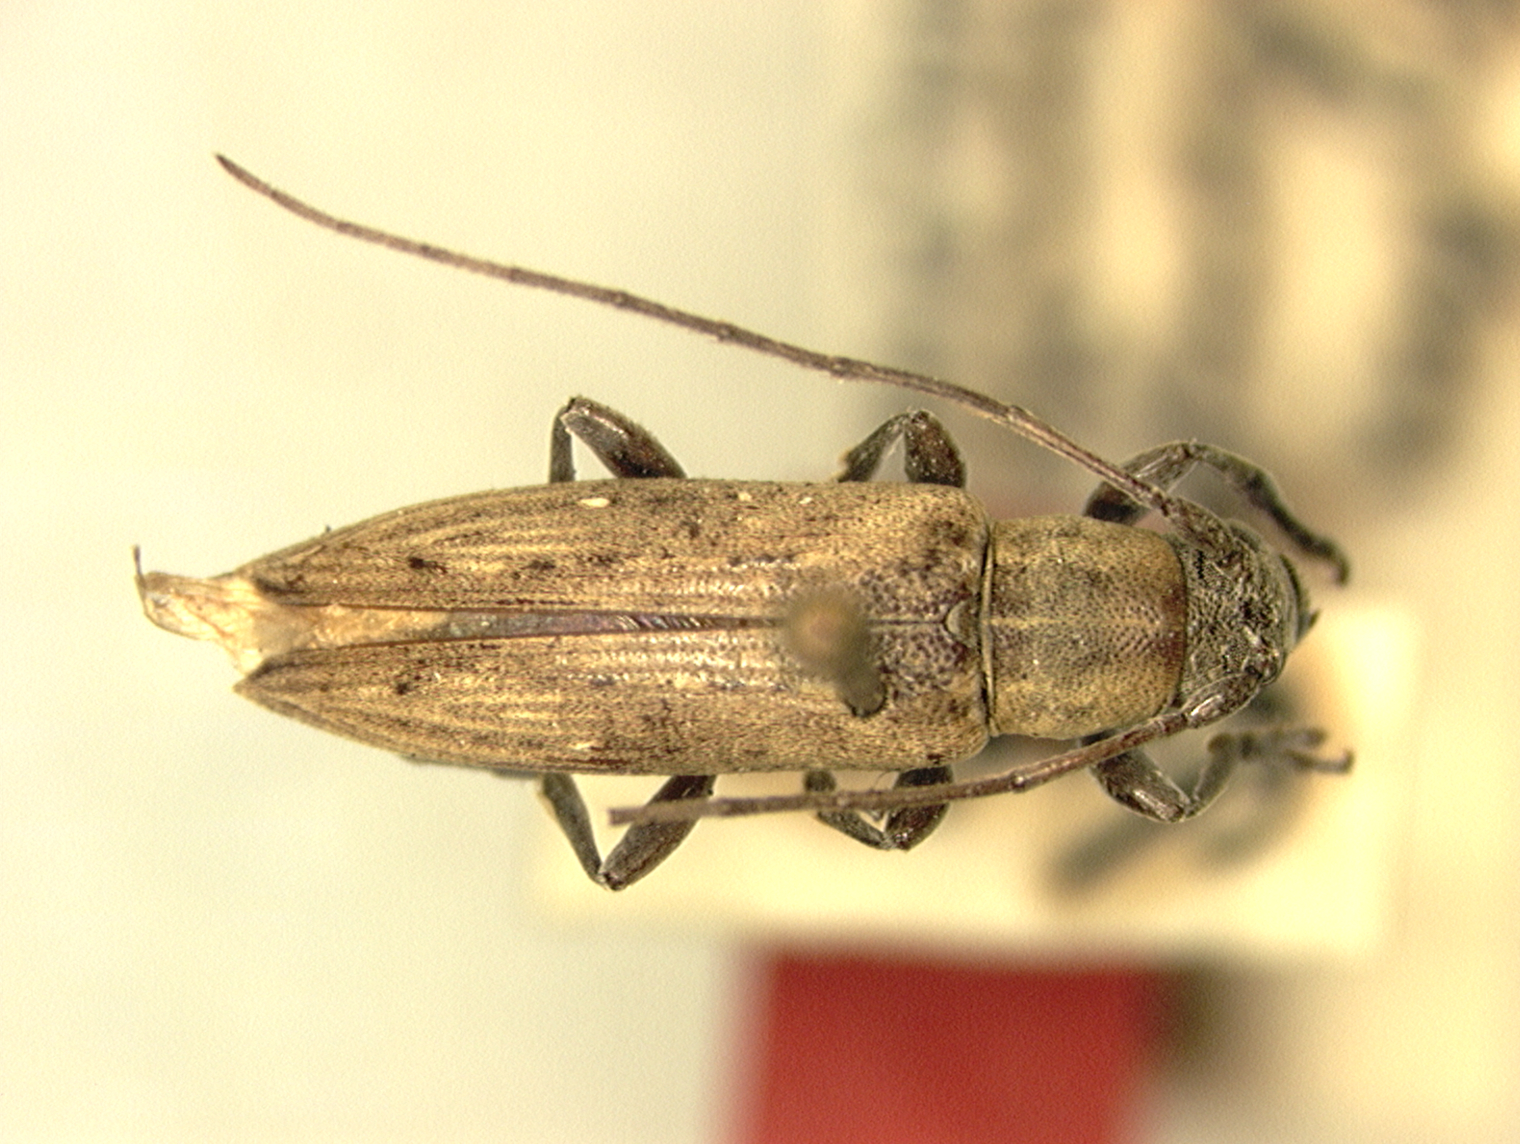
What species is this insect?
Sybra stramentosa
